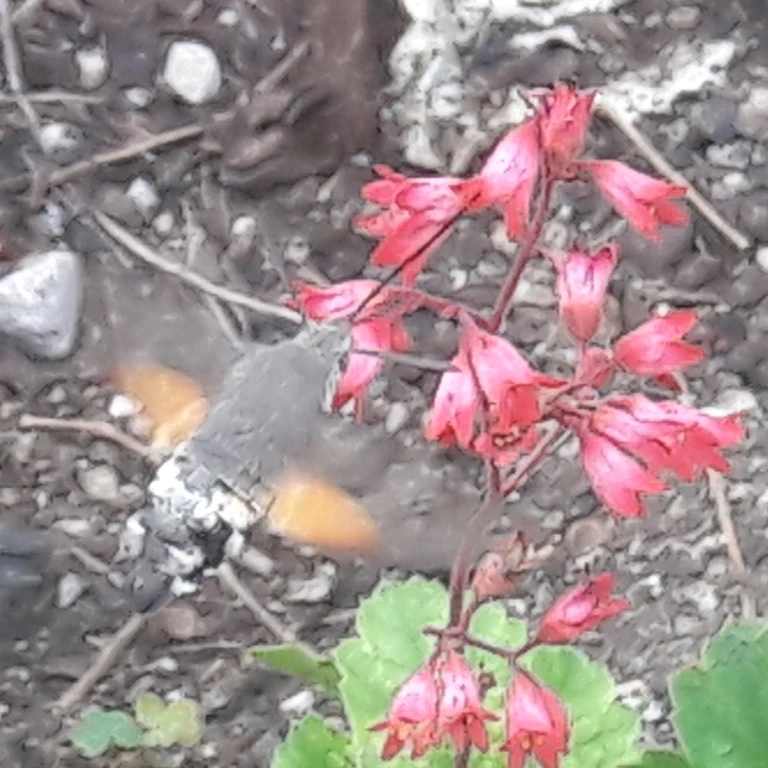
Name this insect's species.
Macroglossum stellatarum
